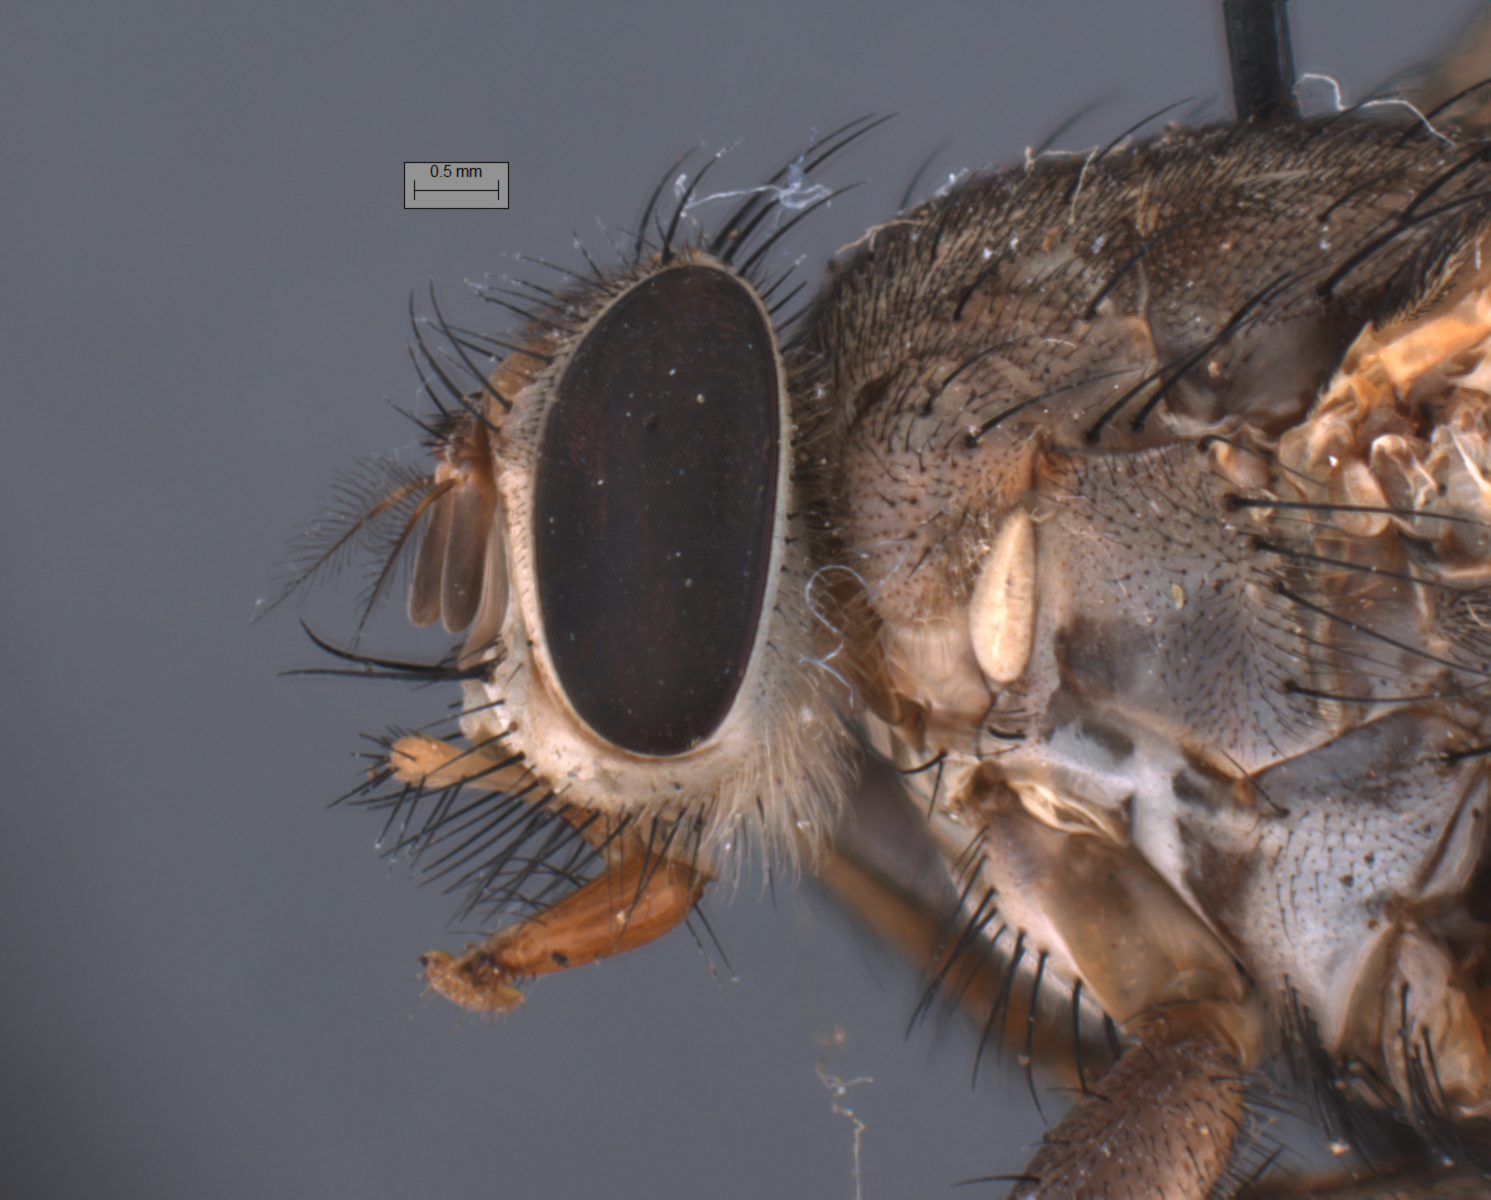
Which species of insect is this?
Bengalia emarginata
